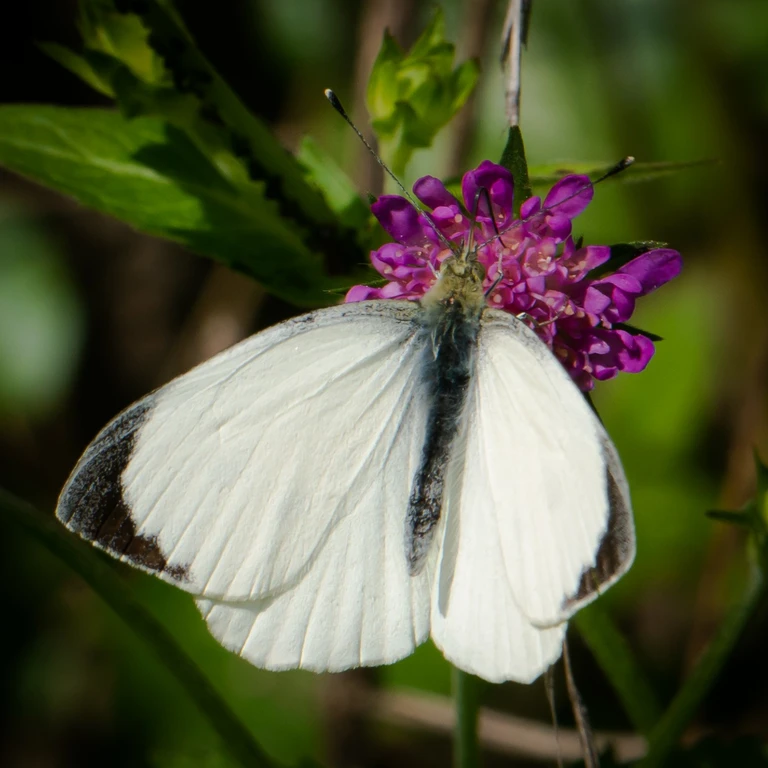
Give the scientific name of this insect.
Pieris brassicae
